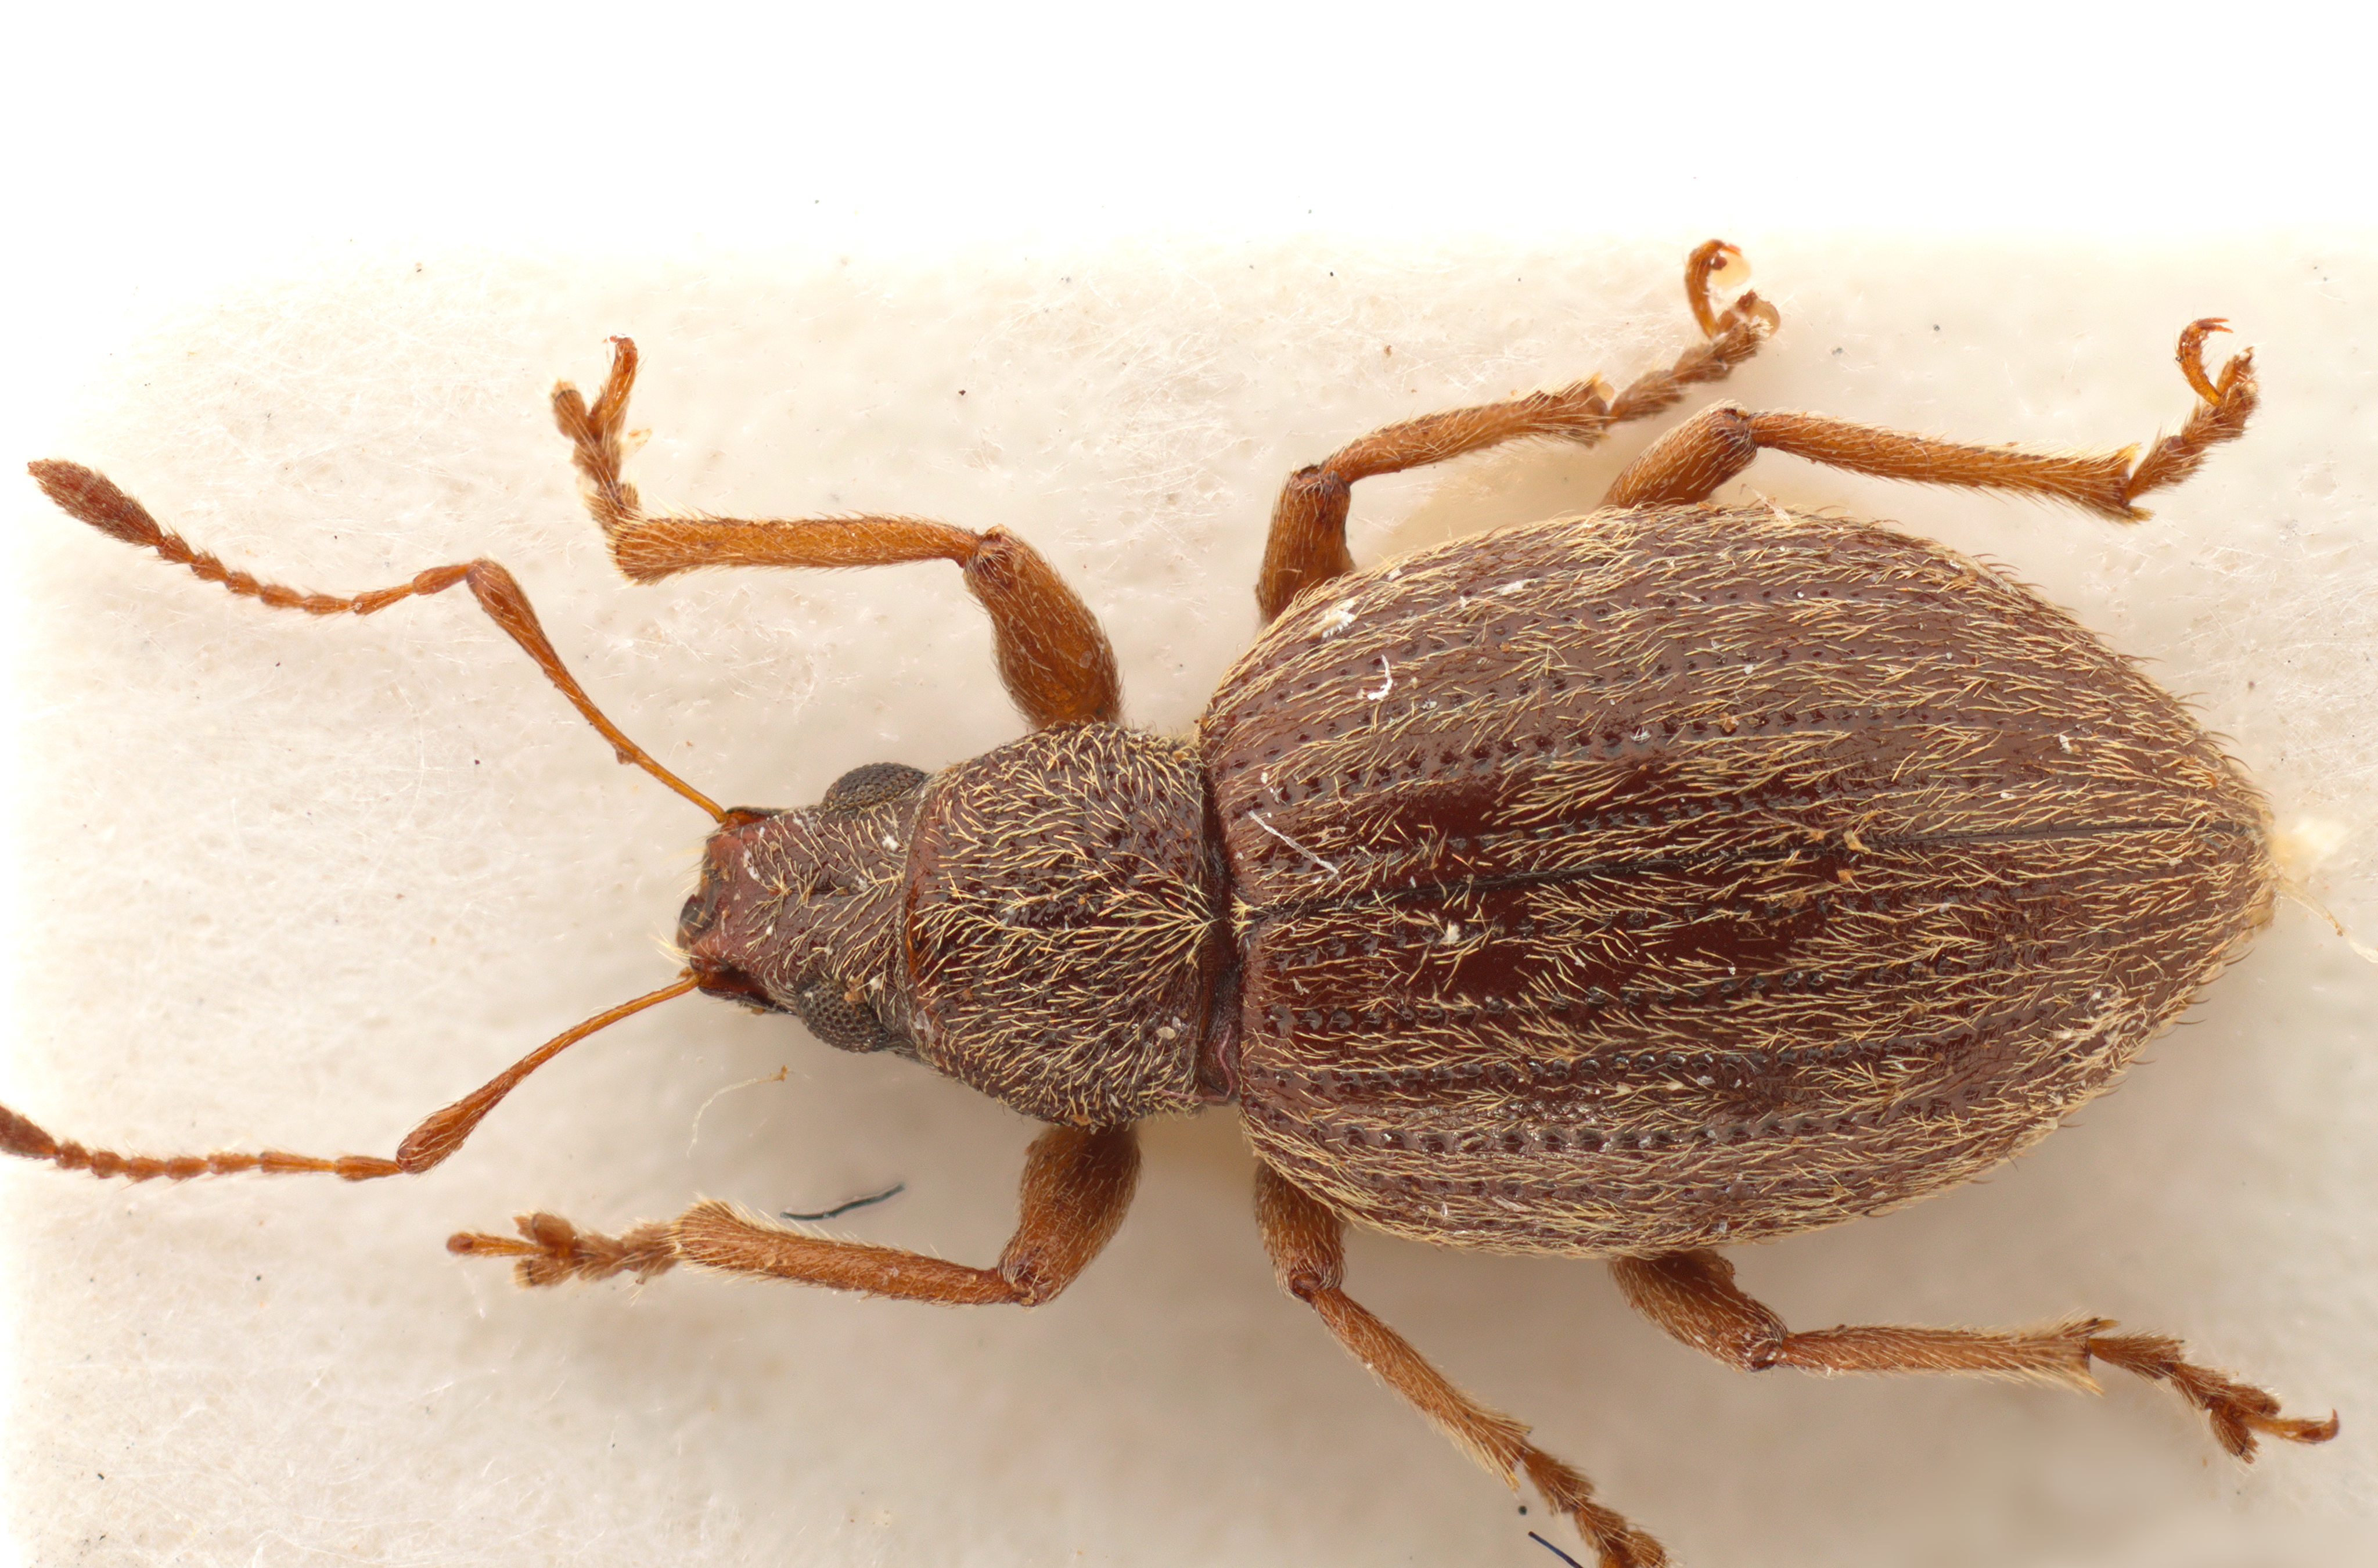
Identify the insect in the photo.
Laparocerus tessellatus
